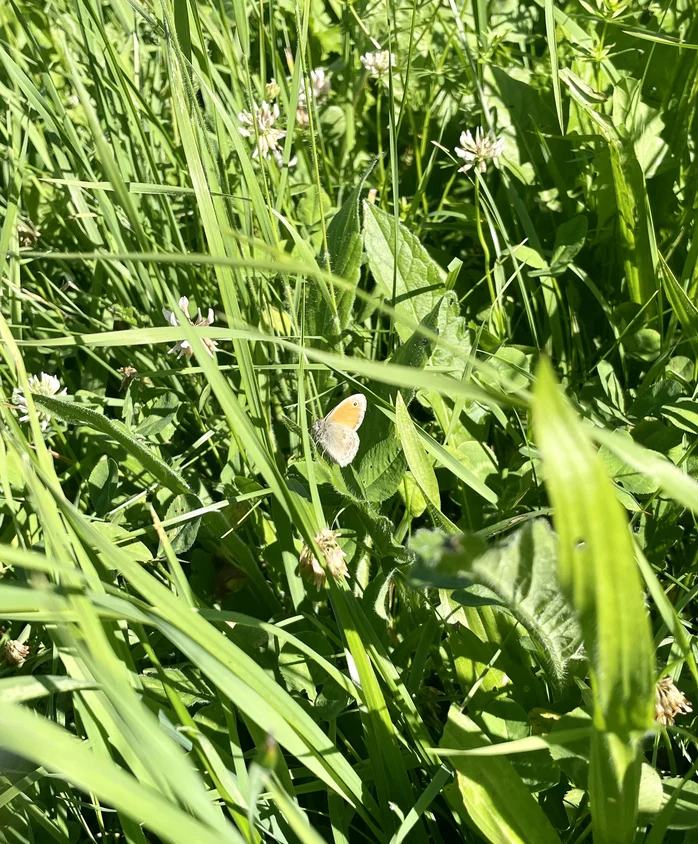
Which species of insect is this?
Coenonympha pamphilus
